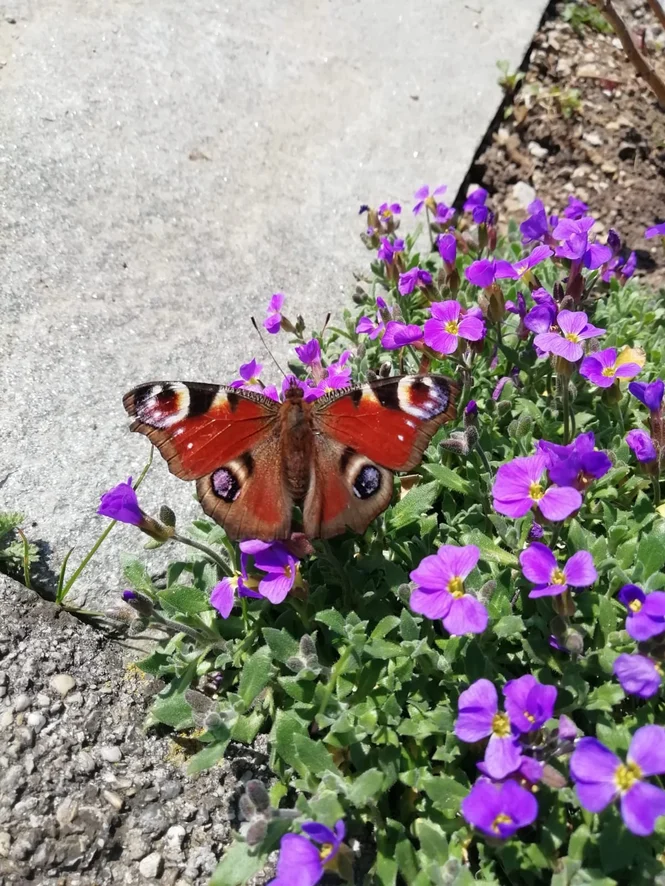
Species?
Aglais io
